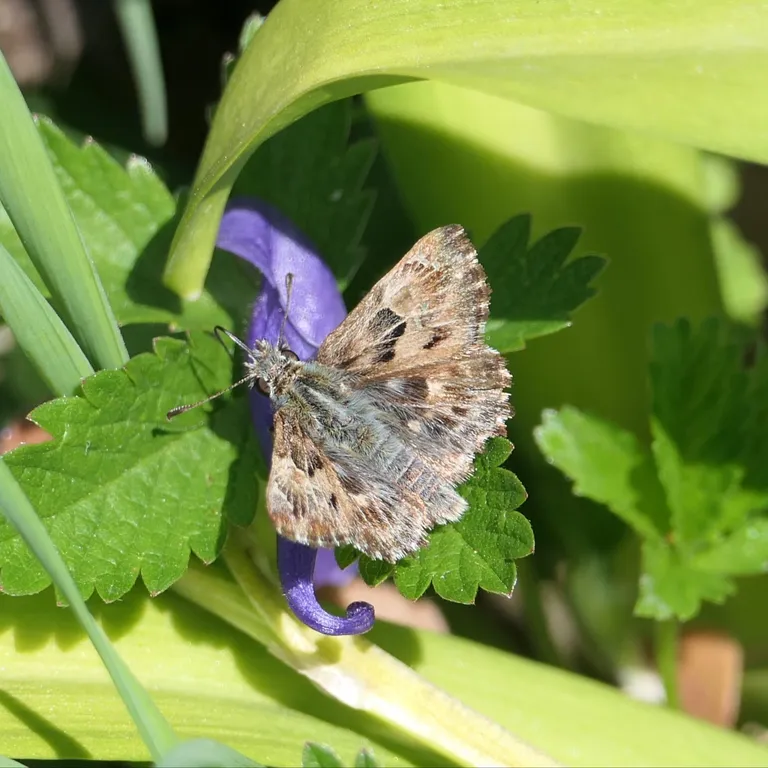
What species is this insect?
Carcharodus alceae
